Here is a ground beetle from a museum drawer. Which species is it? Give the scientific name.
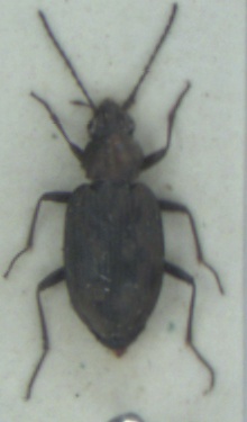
Bembidion litorale
